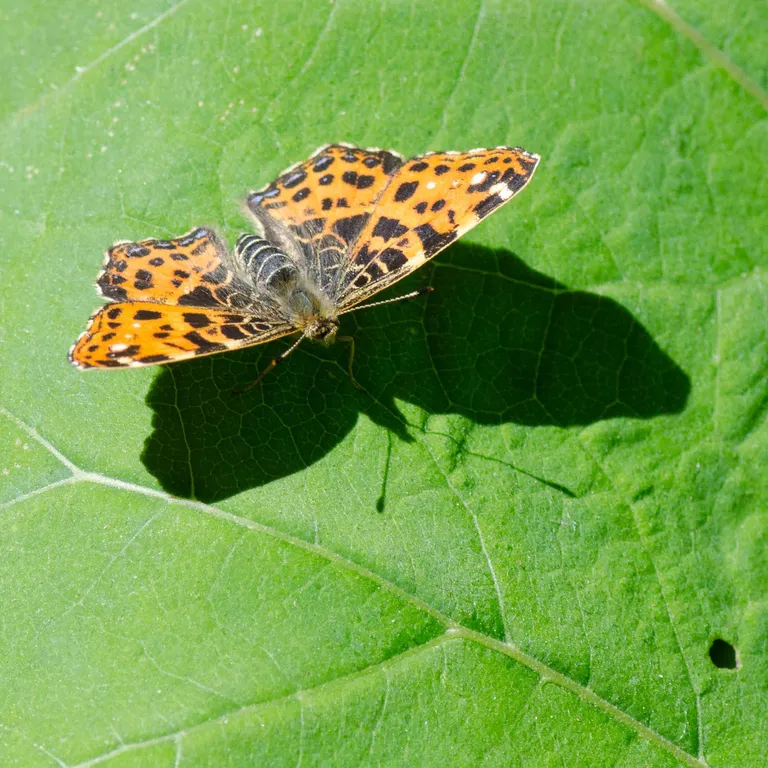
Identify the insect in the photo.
Araschnia levana
